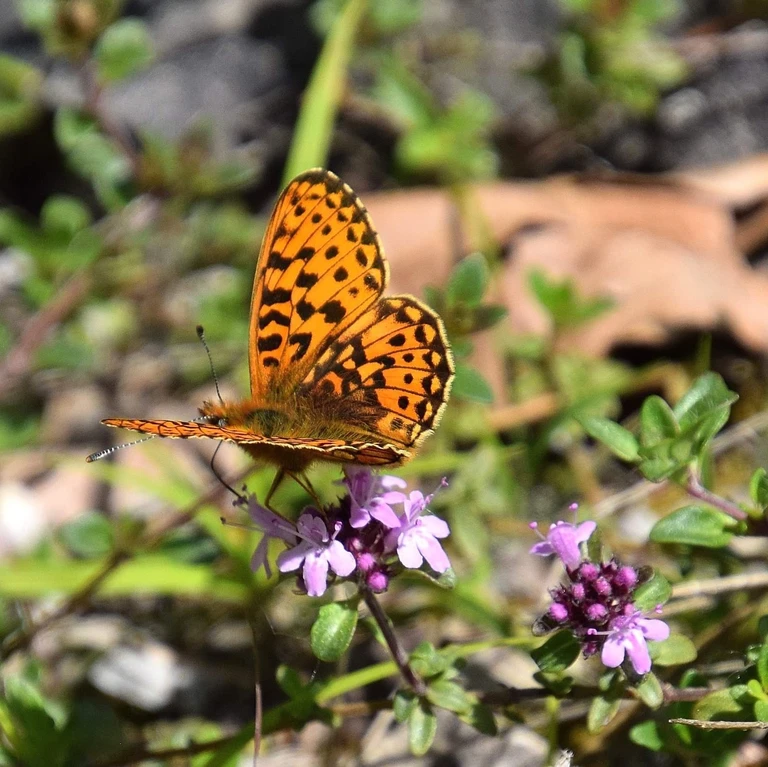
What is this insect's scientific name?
Boloria euphrosyne (also Clossiana euphrosyne)
